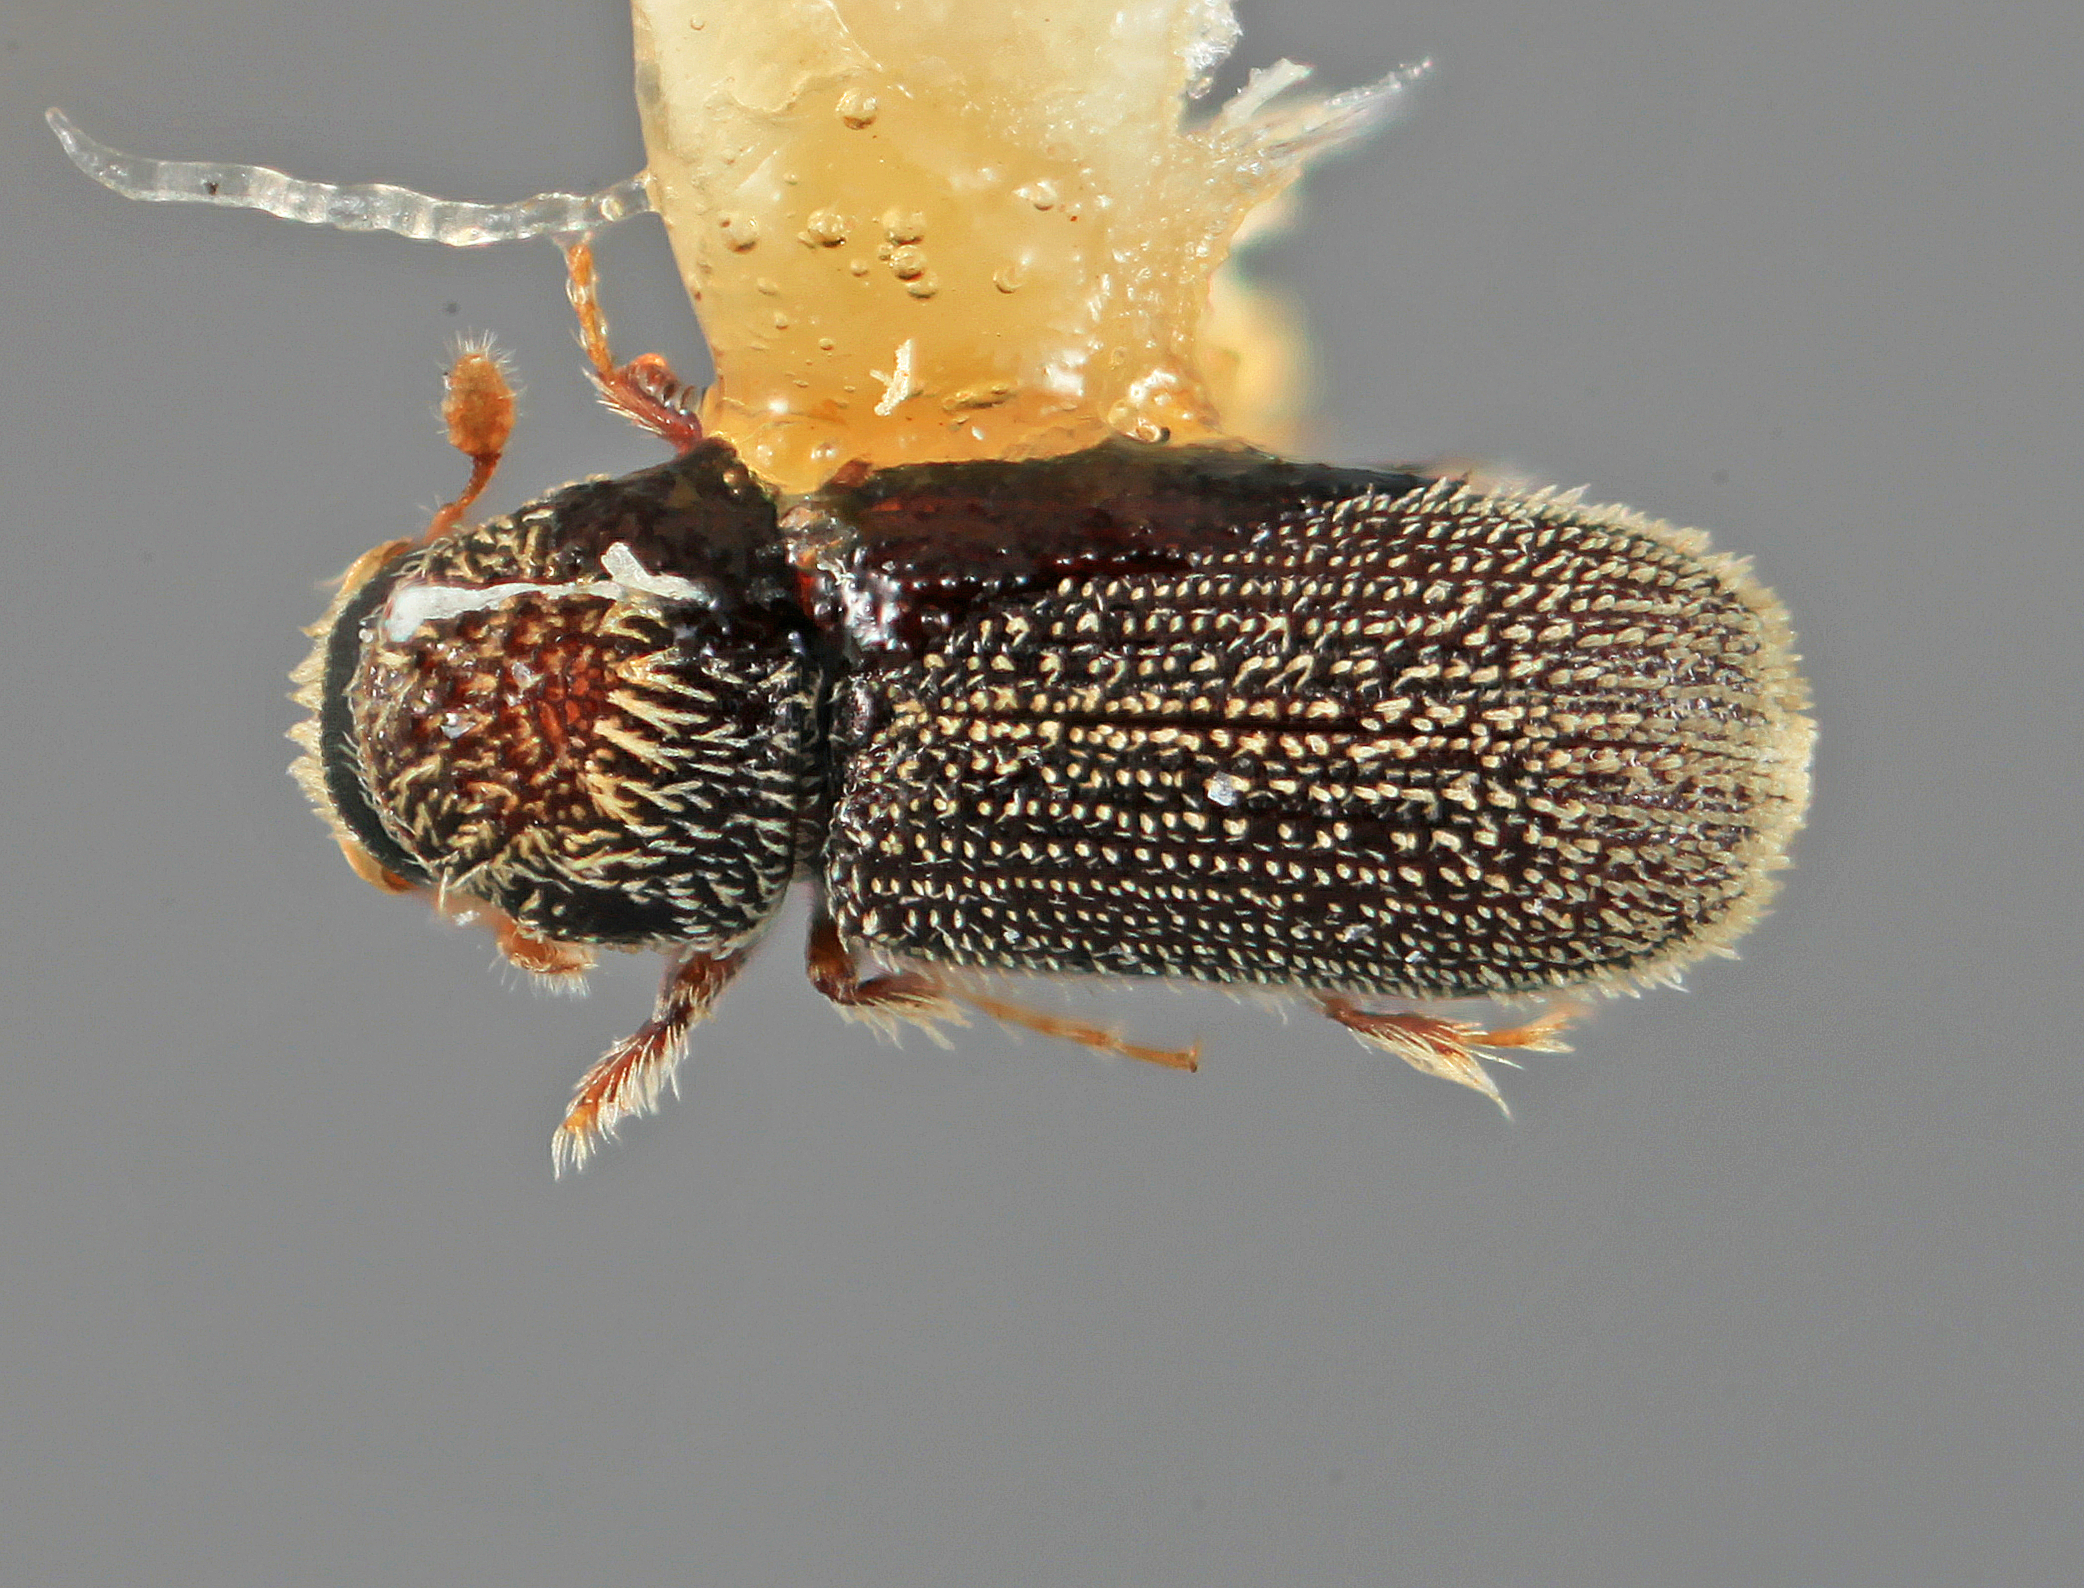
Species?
Aphanocleptus coniferae (also Pseudothysanoes coniferae)
